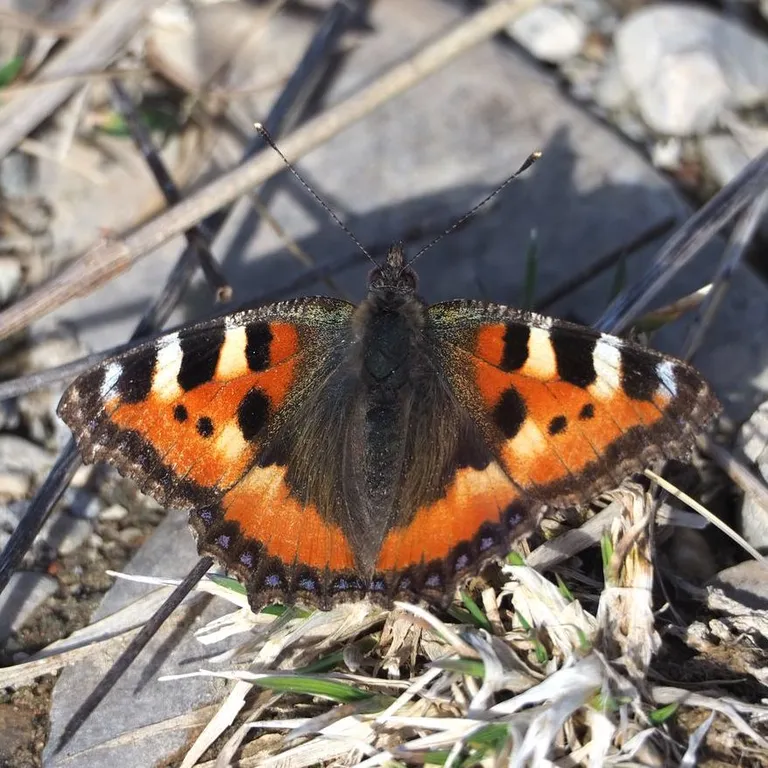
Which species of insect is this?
Aglais urticae
